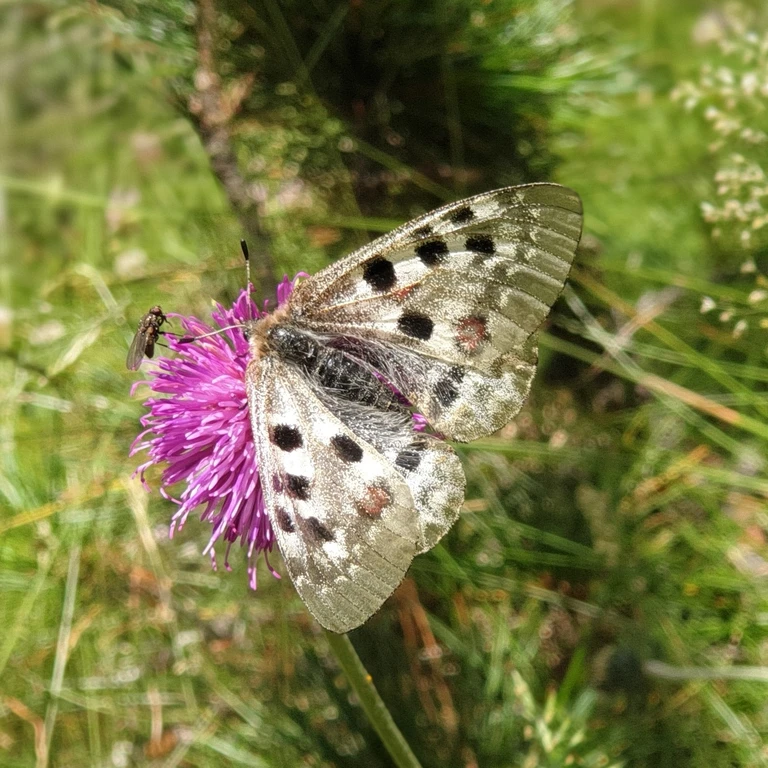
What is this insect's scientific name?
Parnassius apollo
